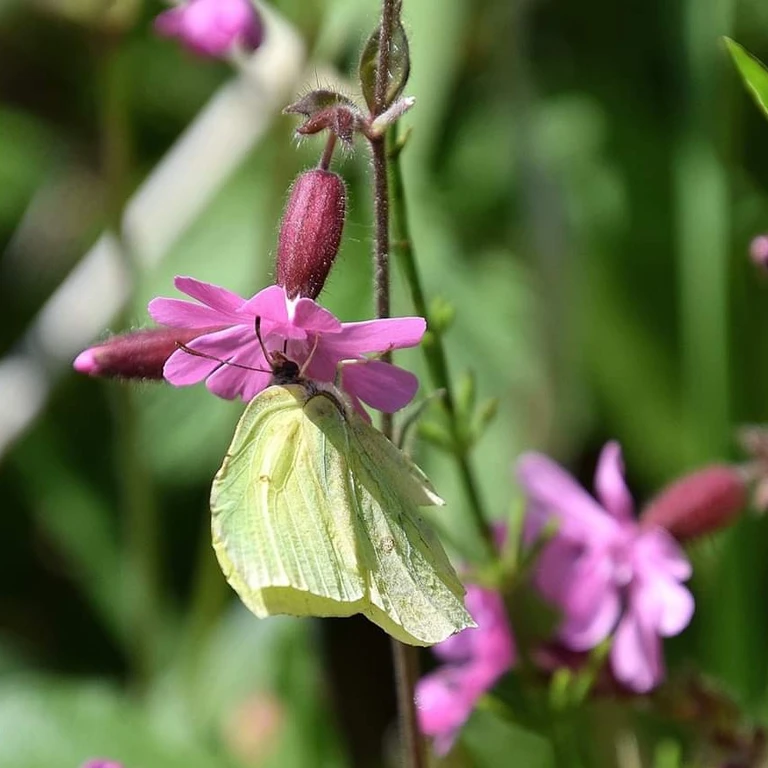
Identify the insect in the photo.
Gonepteryx rhamni
